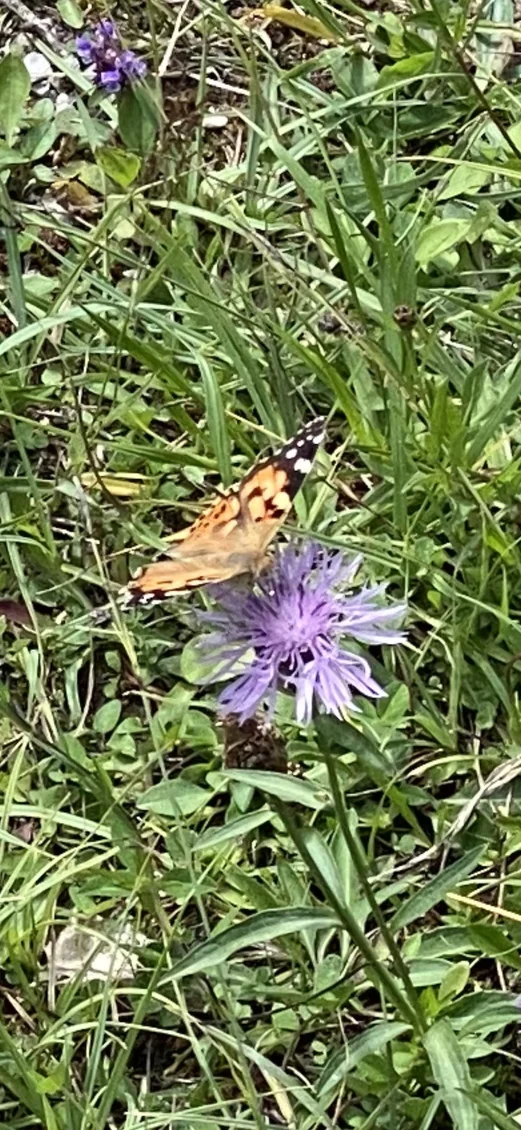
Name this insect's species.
Vanessa cardui
